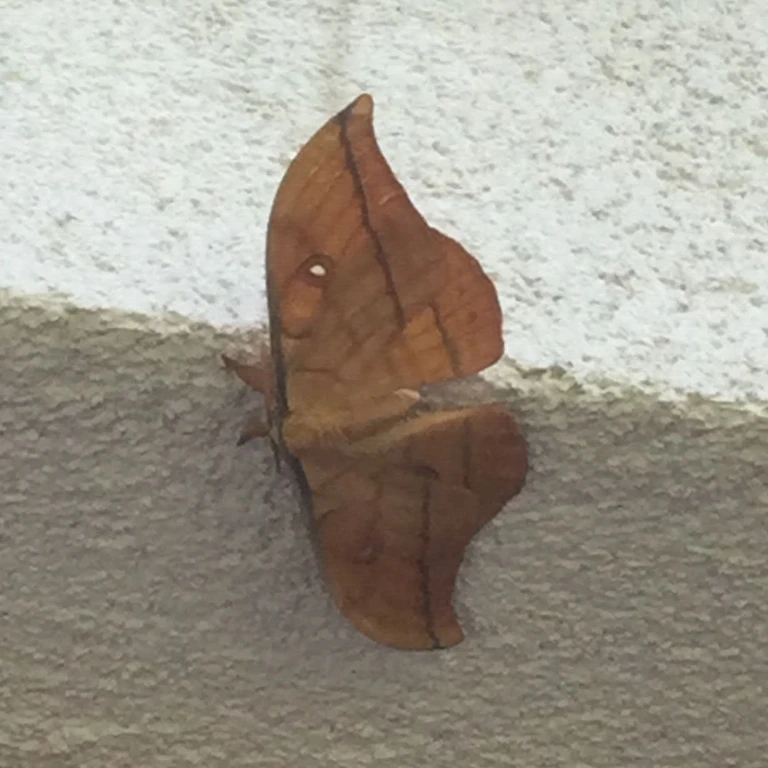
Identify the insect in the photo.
Antheraea yamamai
